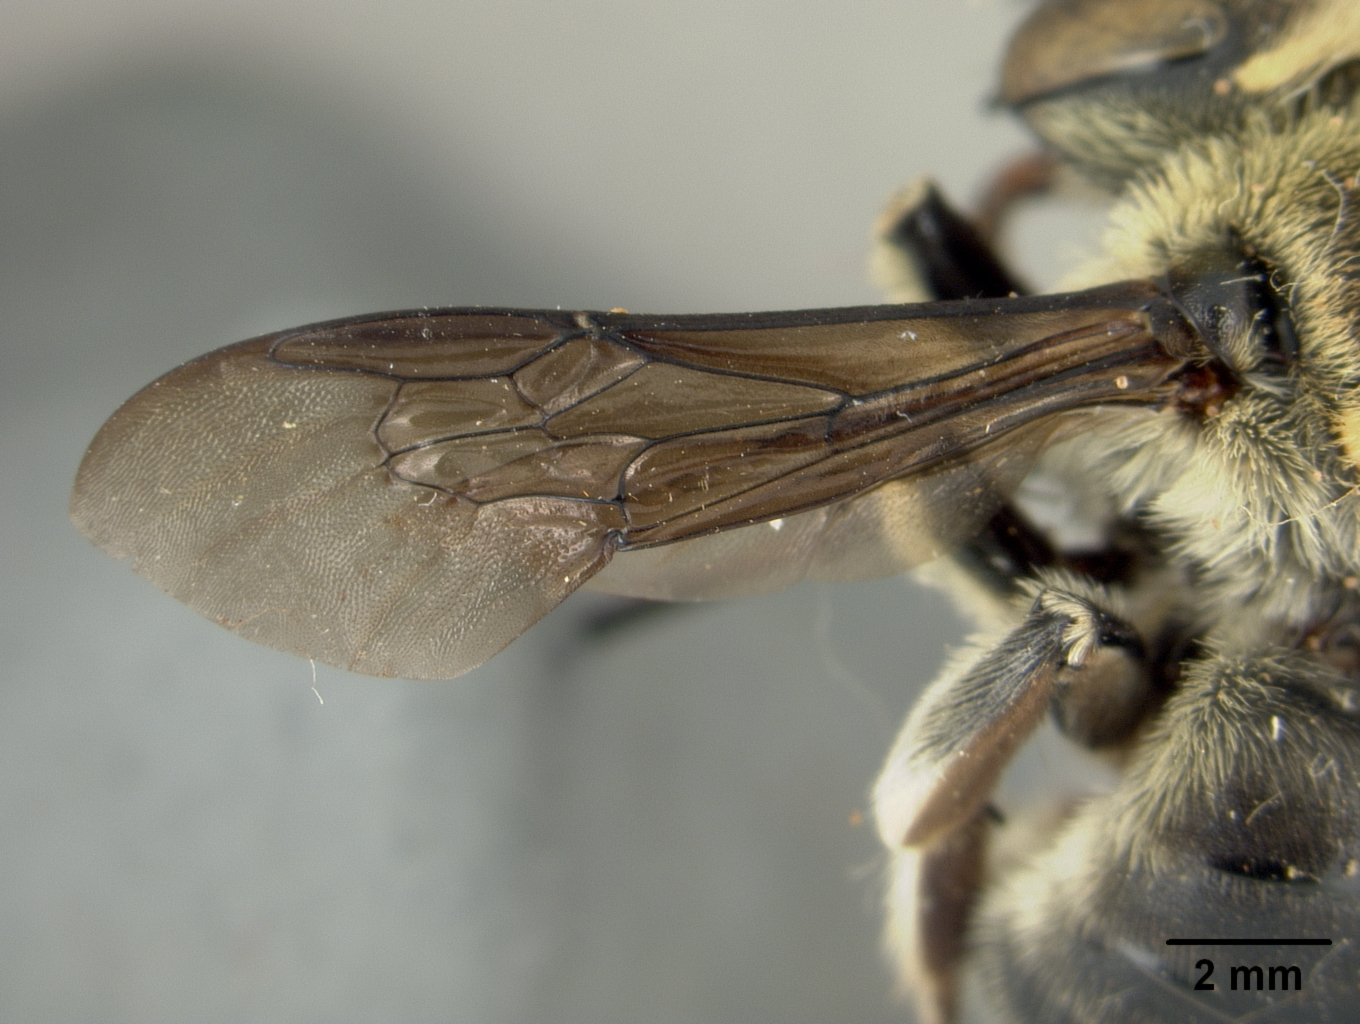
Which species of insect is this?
Melanthidium carri
